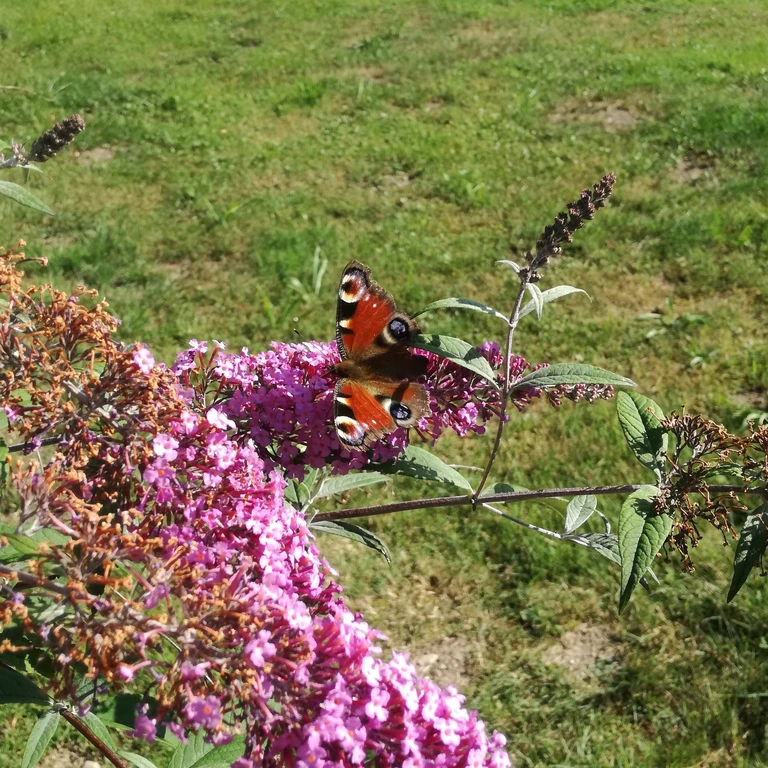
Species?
Aglais io
